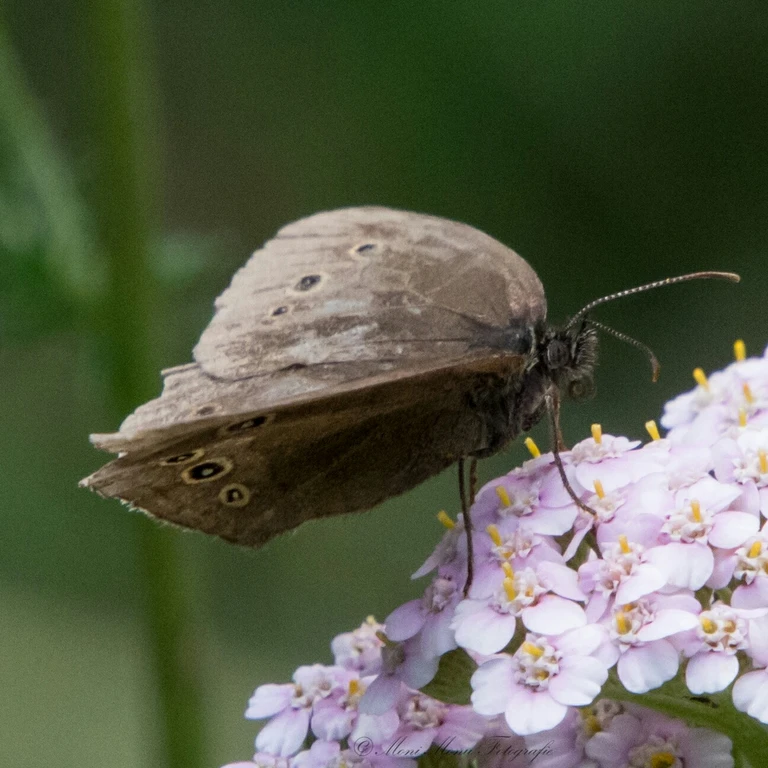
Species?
Aphantopus hyperantus
